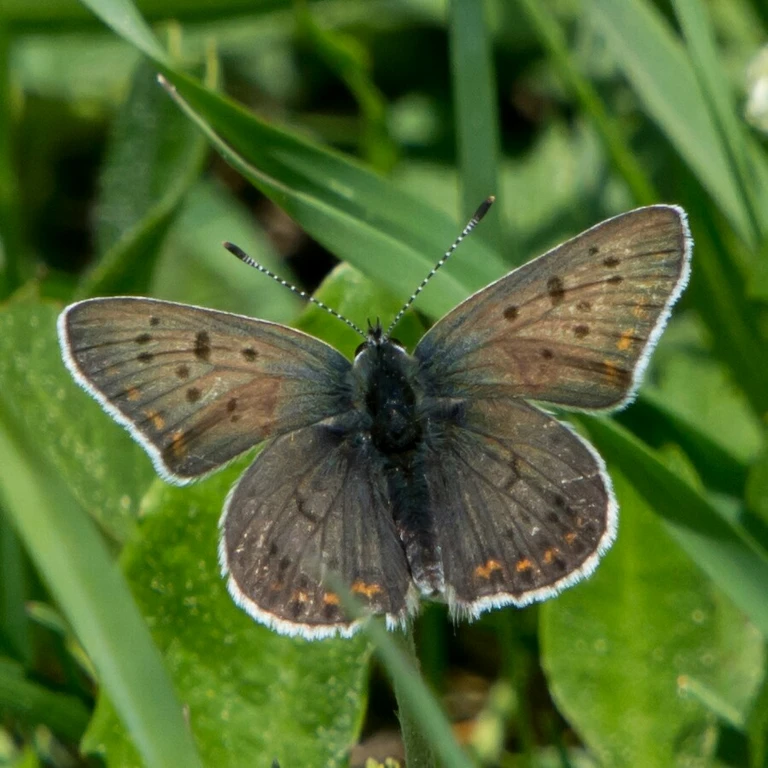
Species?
Lycaena tityrus (also Loweia tityrus)
